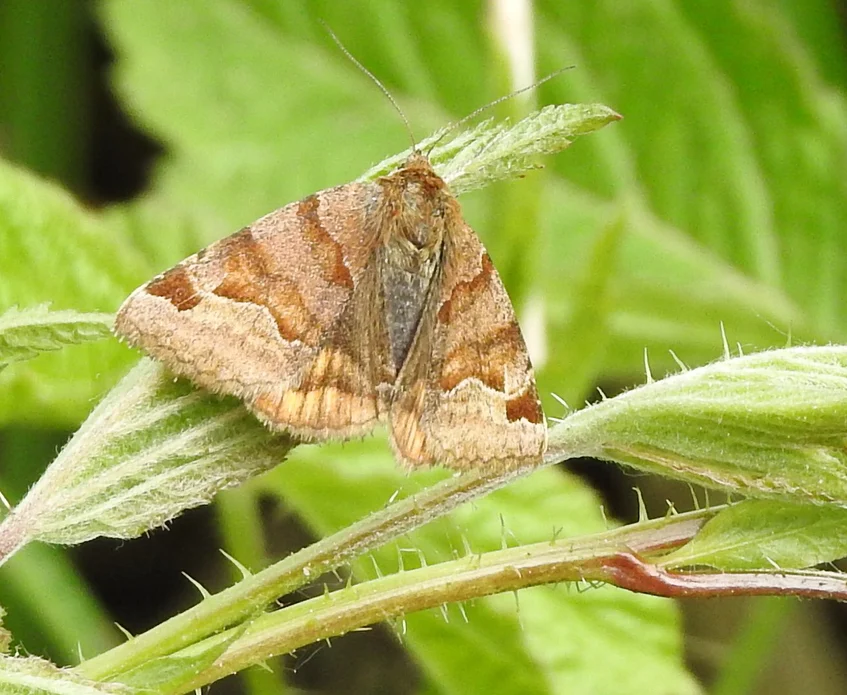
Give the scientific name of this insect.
Euclidia glyphica
